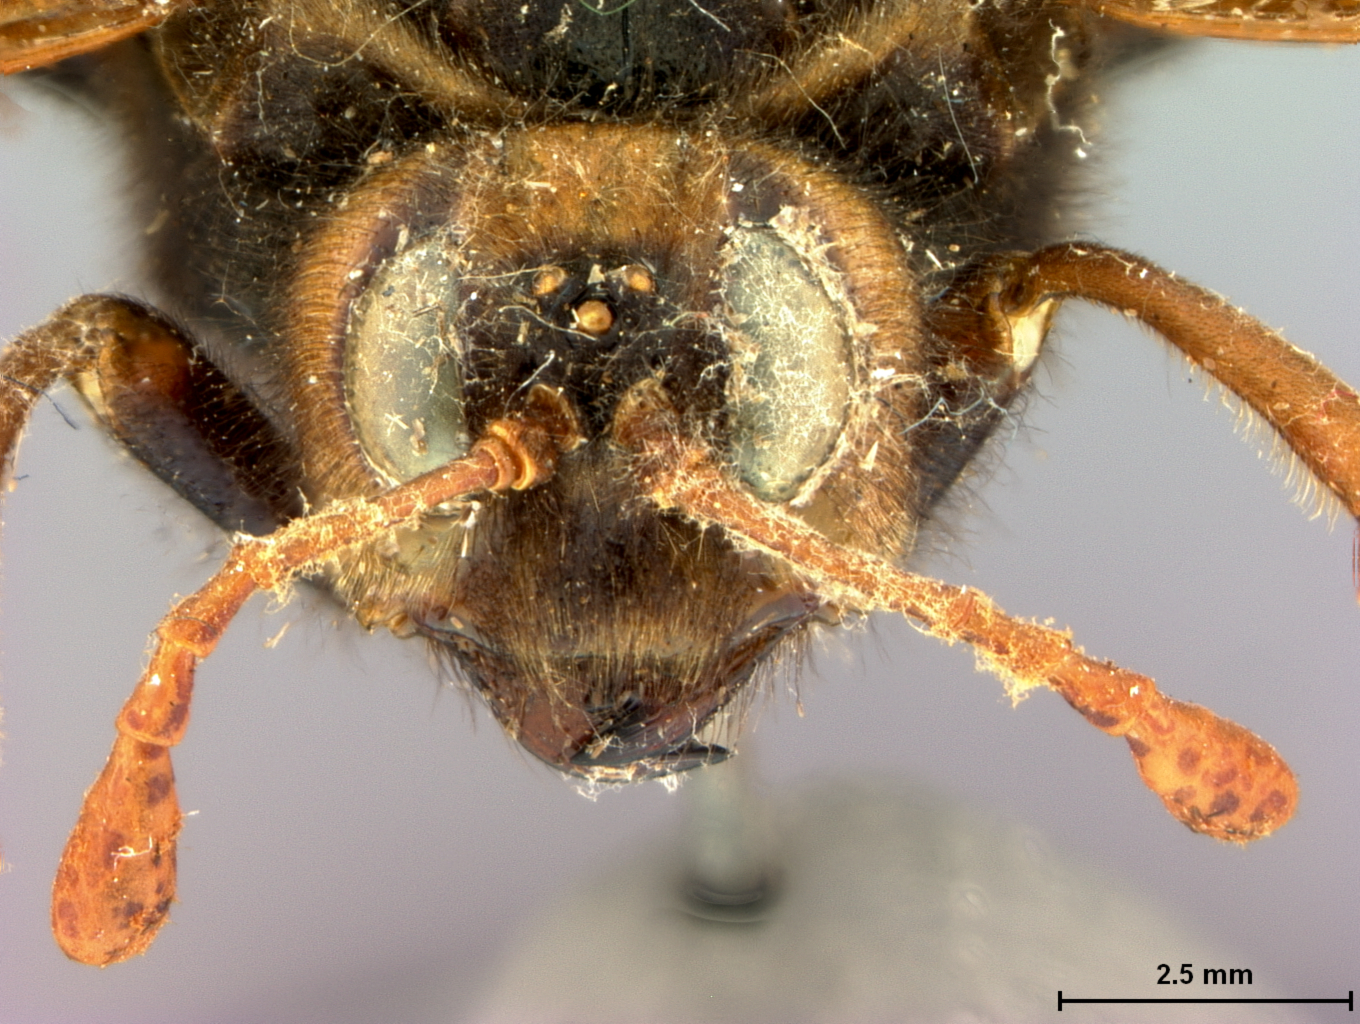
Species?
Cimbex taukushi
